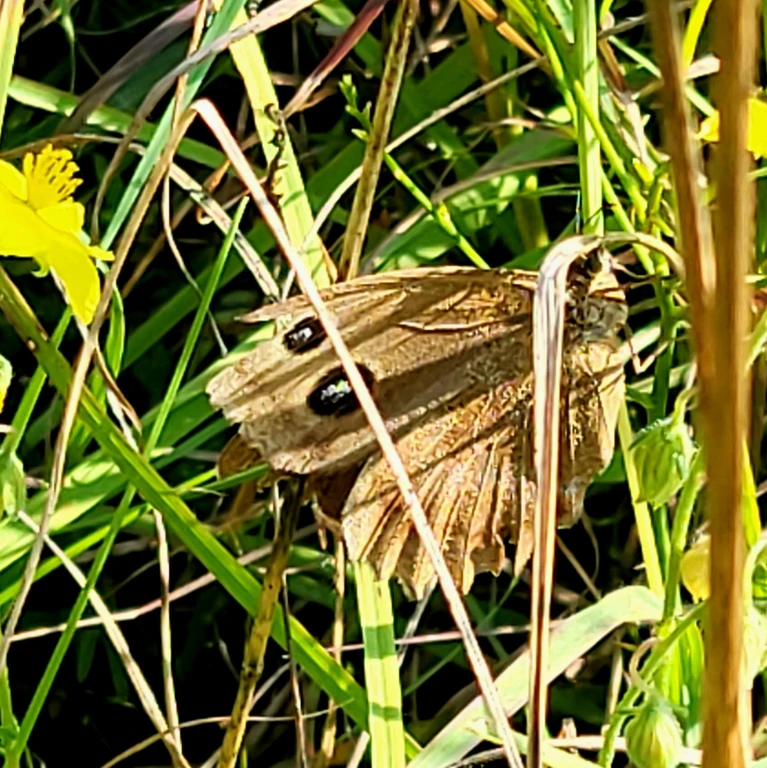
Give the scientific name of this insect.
Minois dryas
